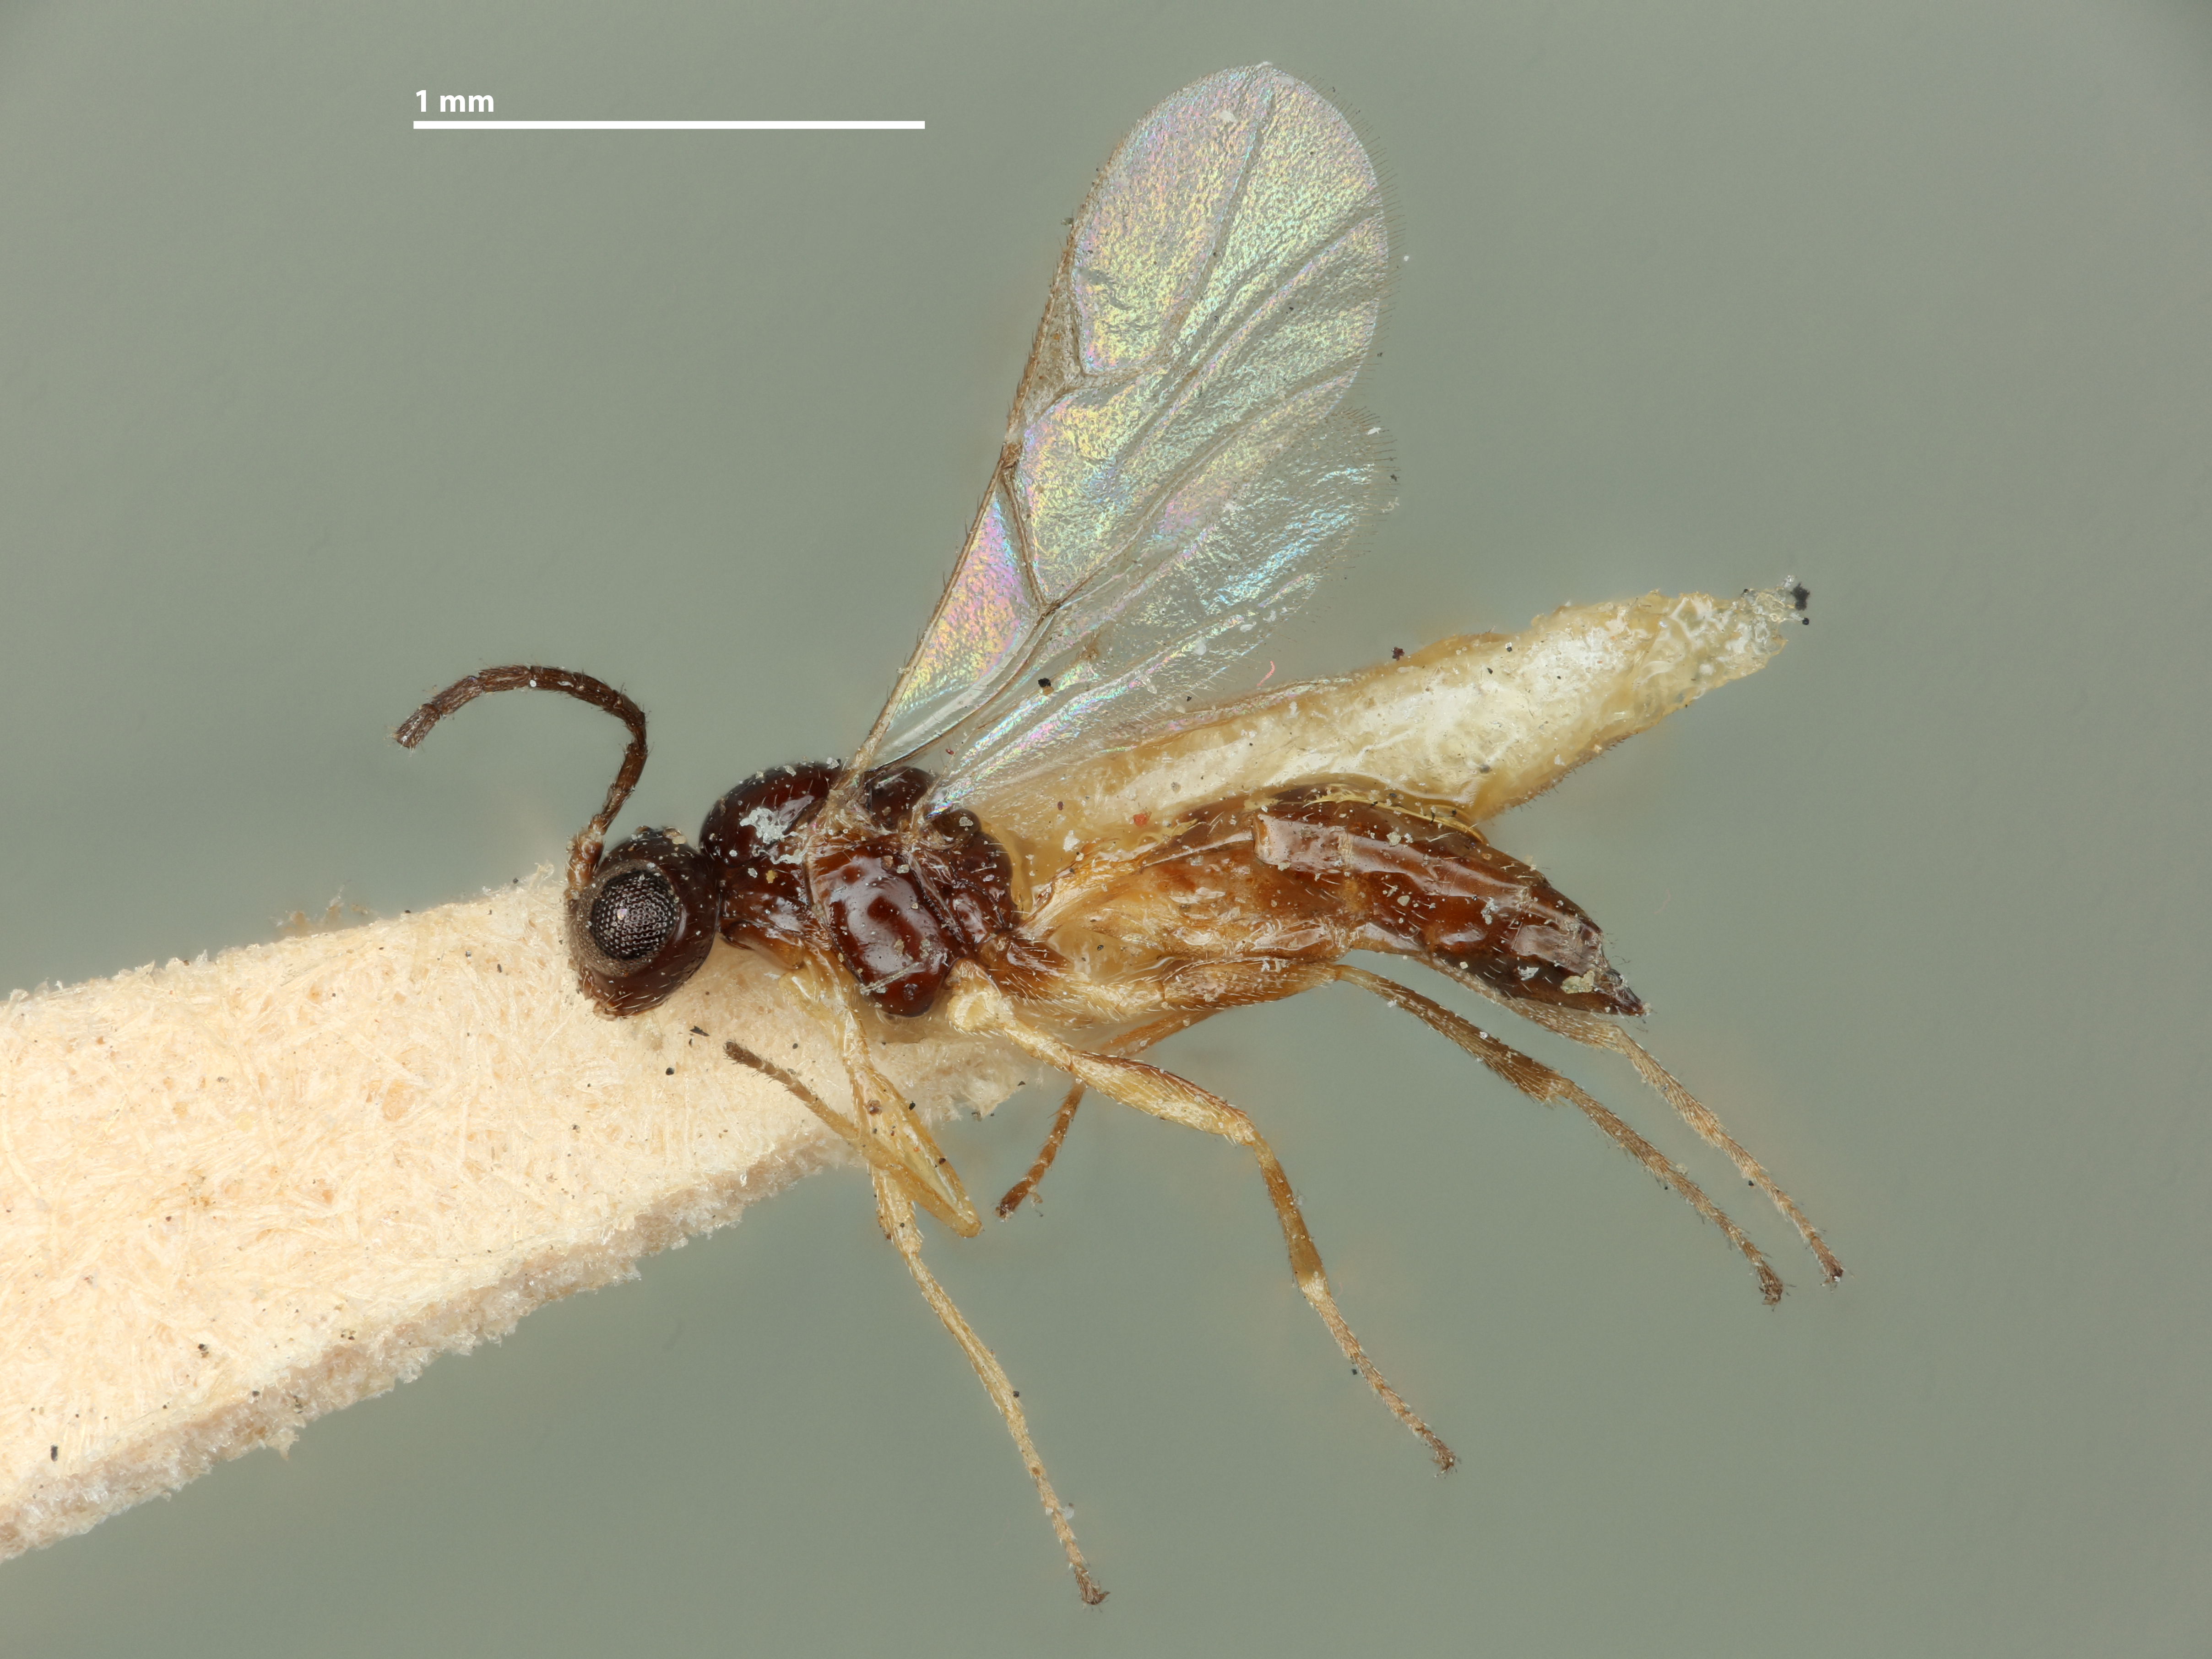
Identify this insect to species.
Lysiphlebus coquilletti
